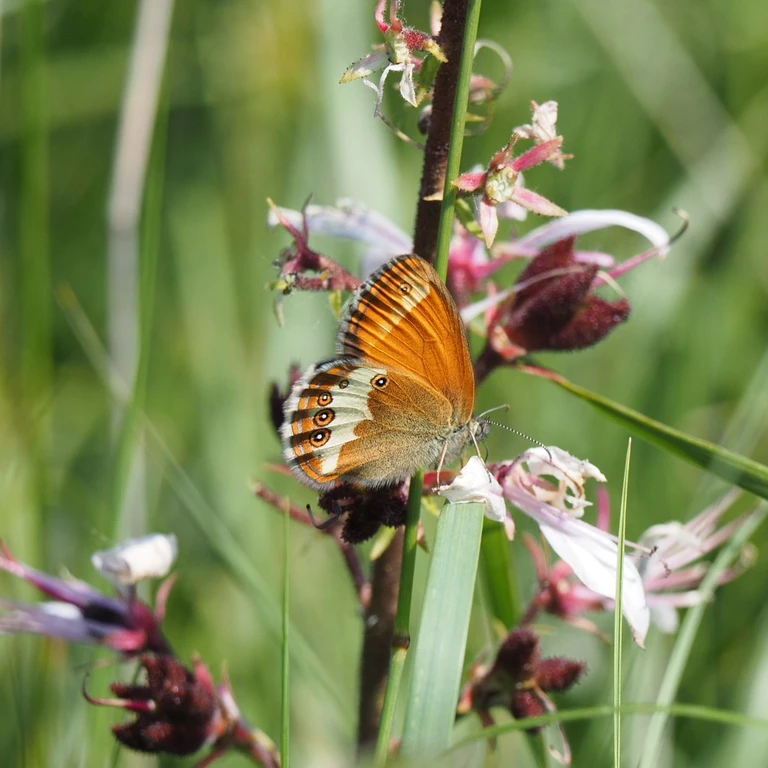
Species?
Coenonympha arcania
